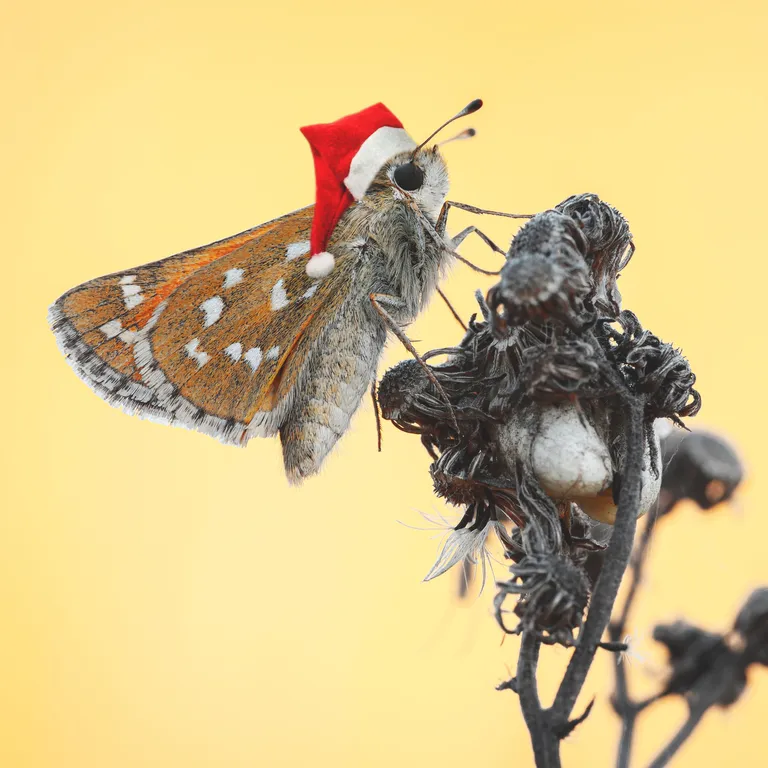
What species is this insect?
Hesperia comma
